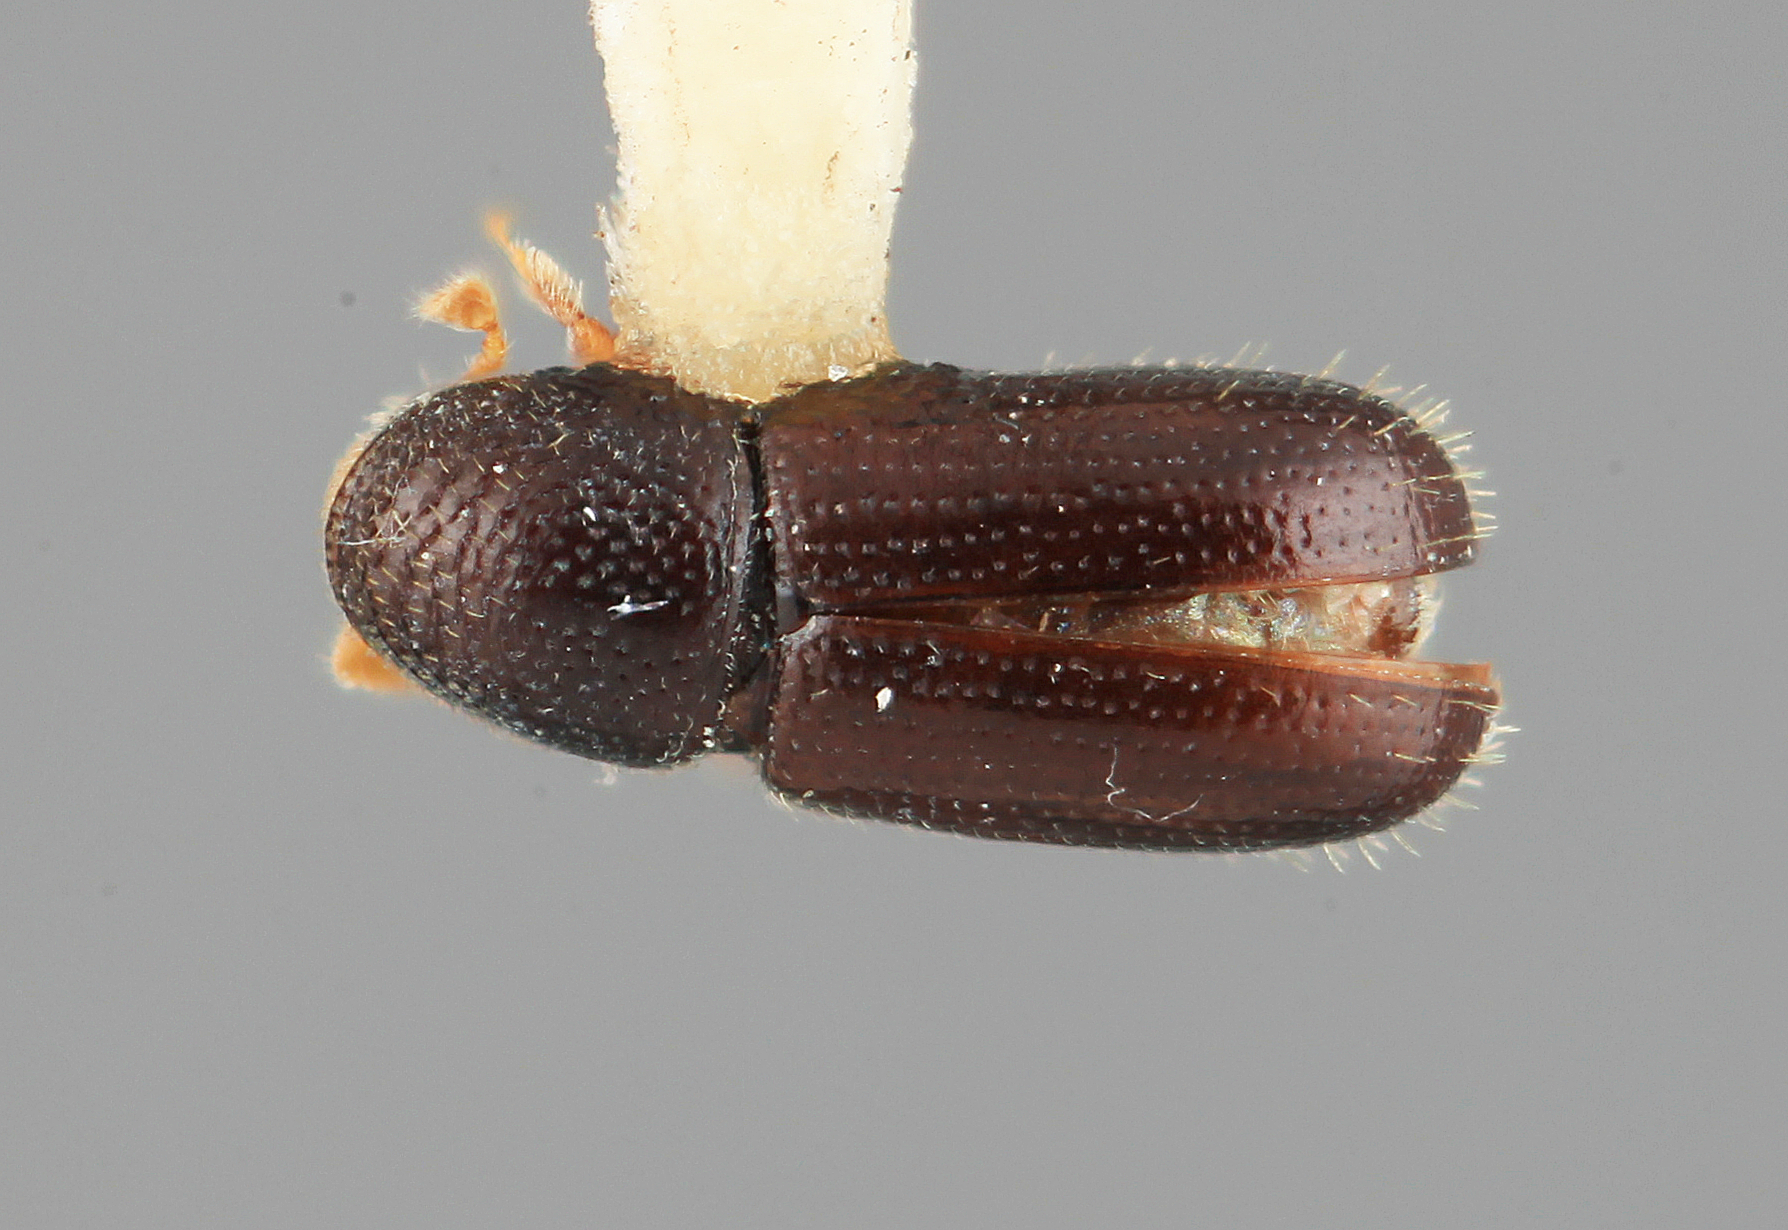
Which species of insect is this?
Pityophthorus inceptis
